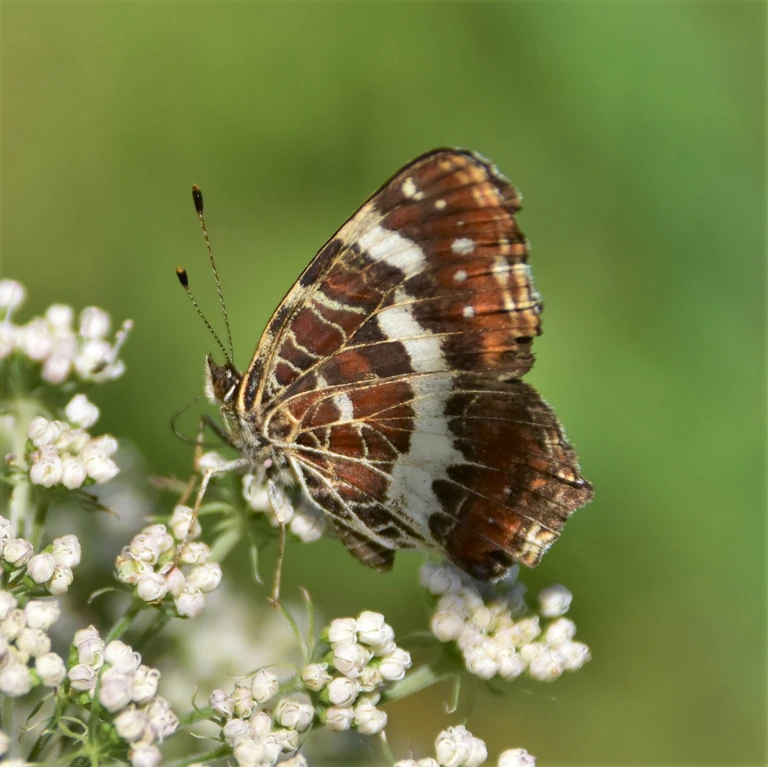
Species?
Araschnia levana
